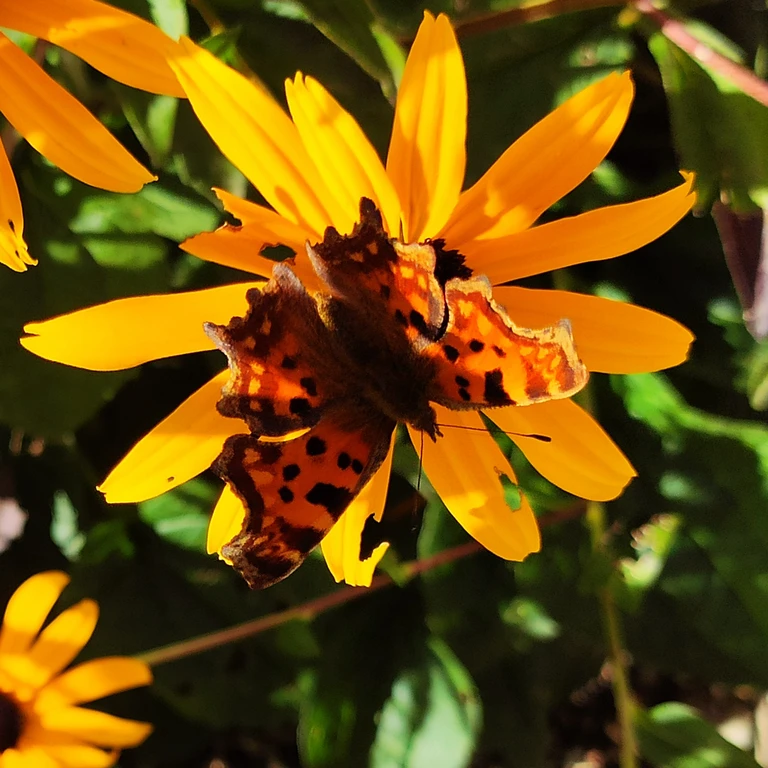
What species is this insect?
Polygonia c-album
